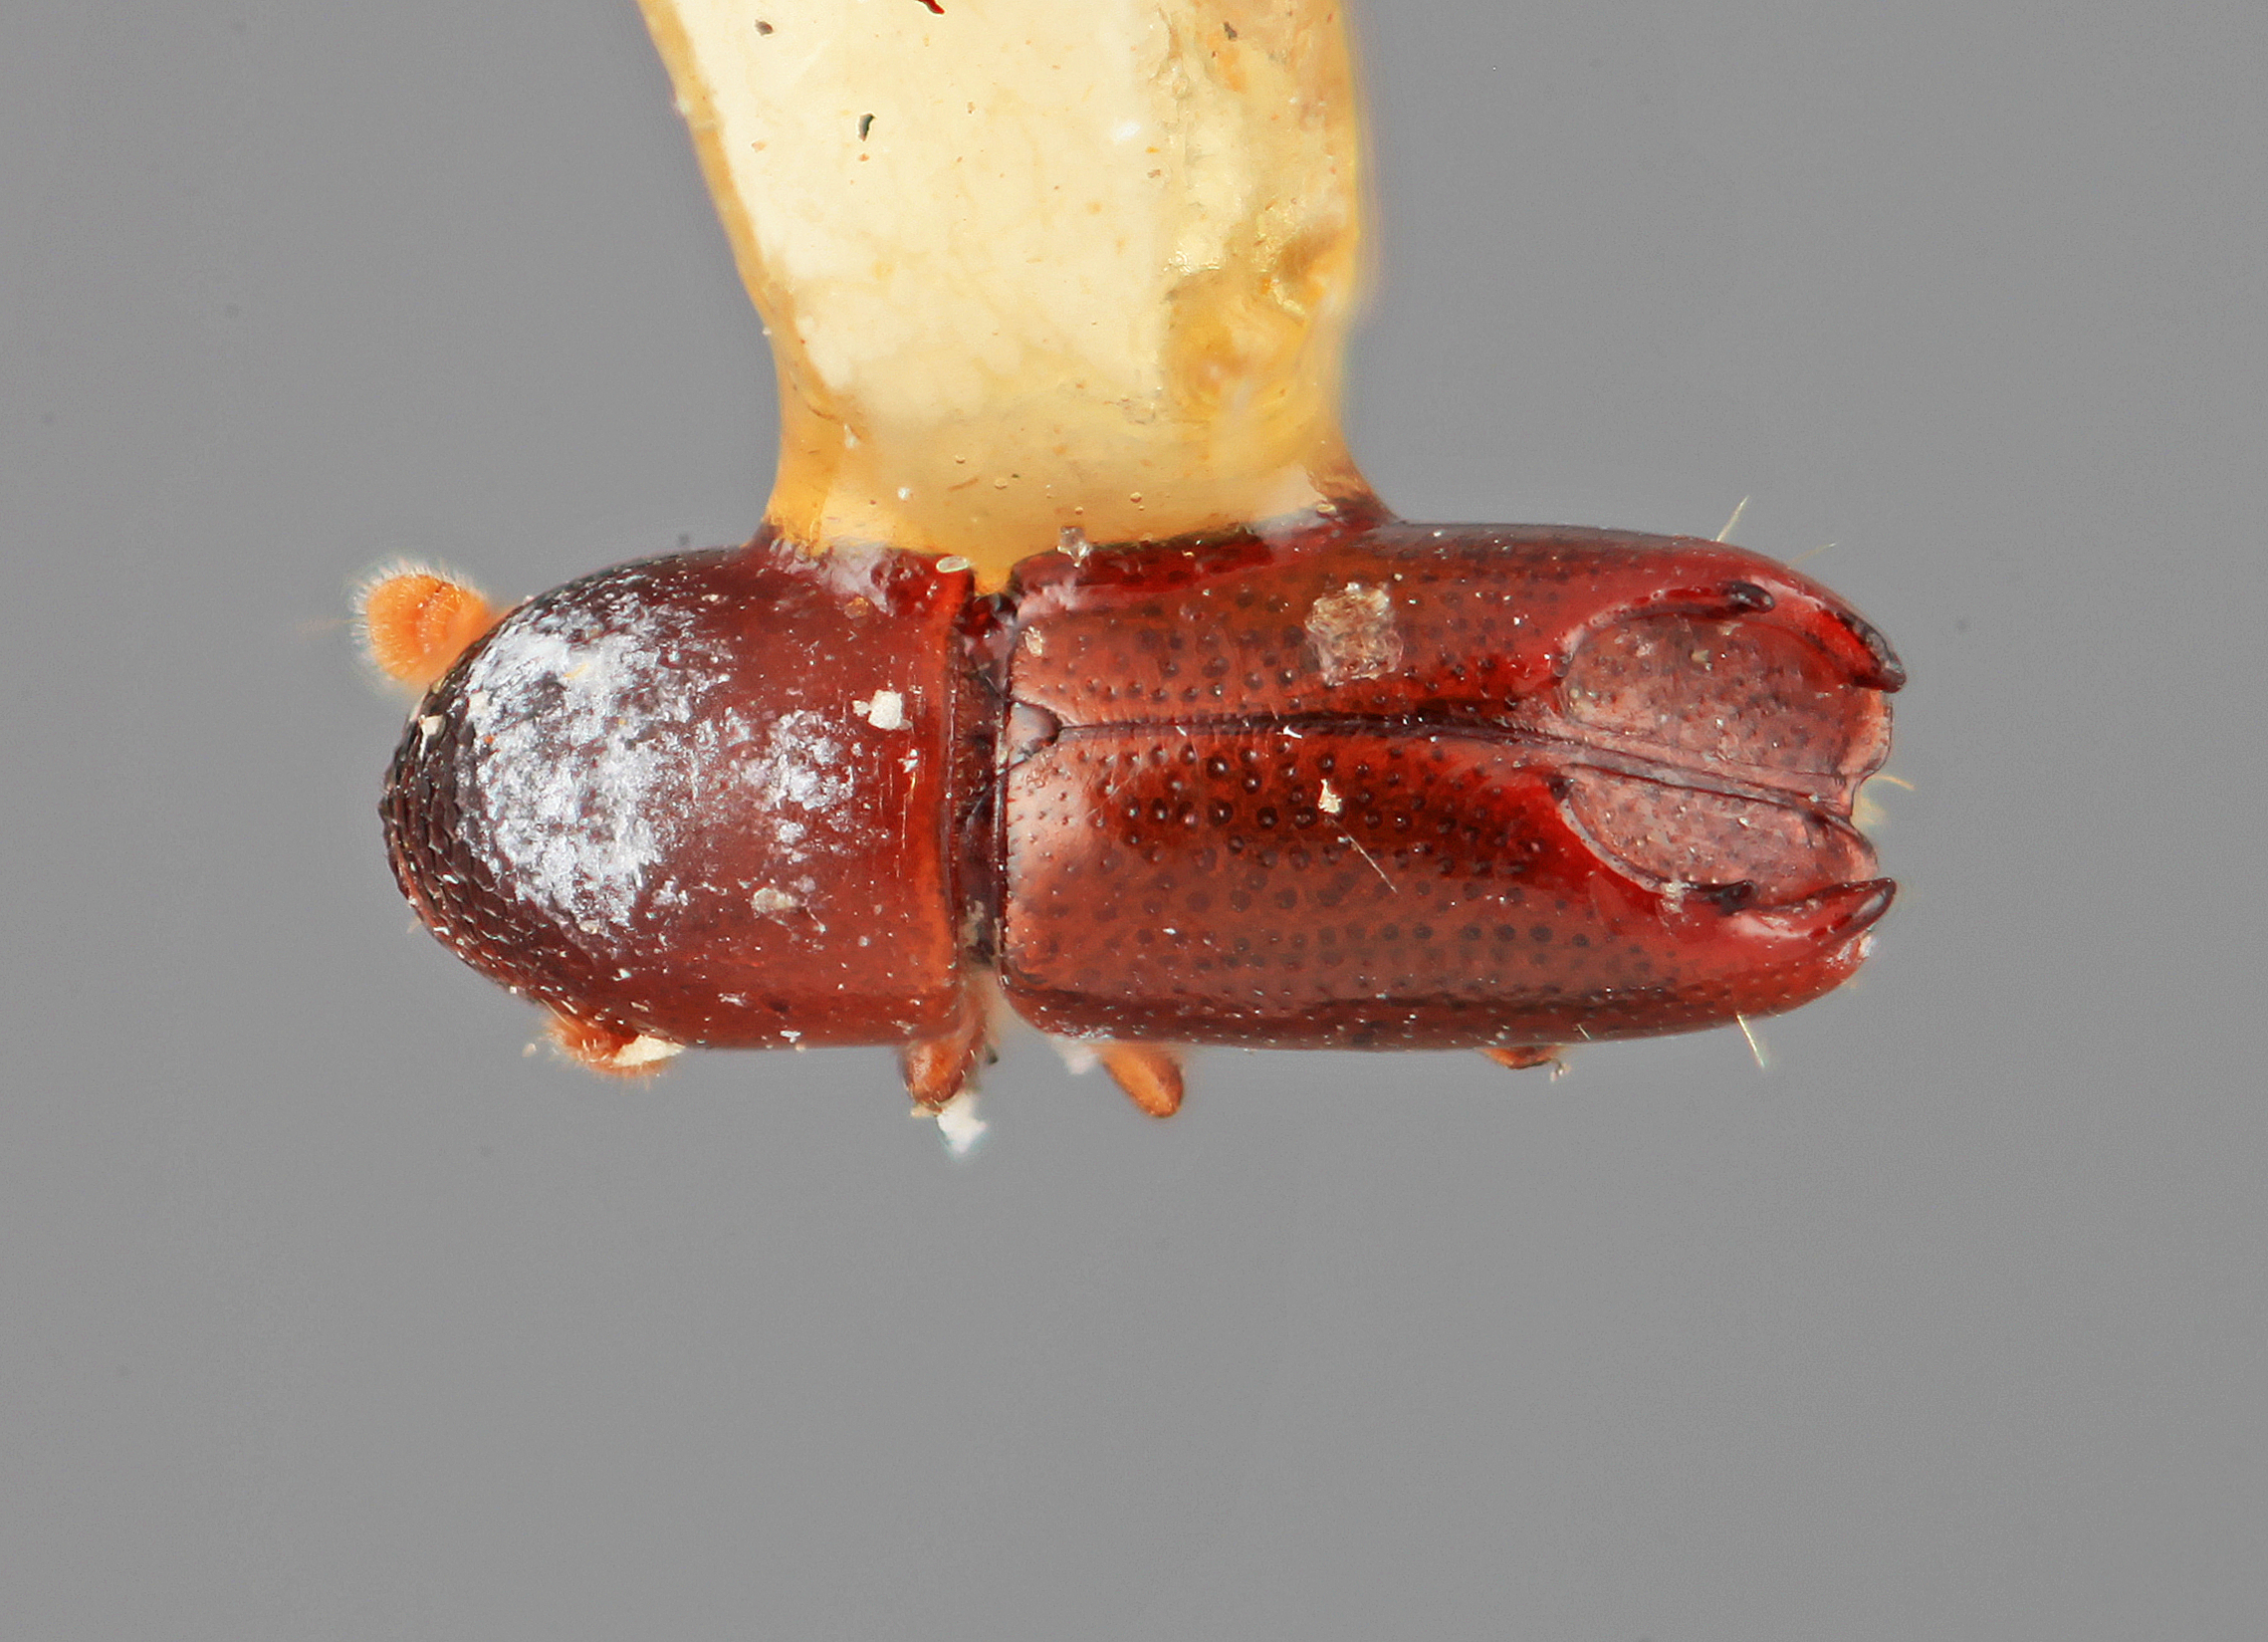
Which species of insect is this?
Tricolus partilis
